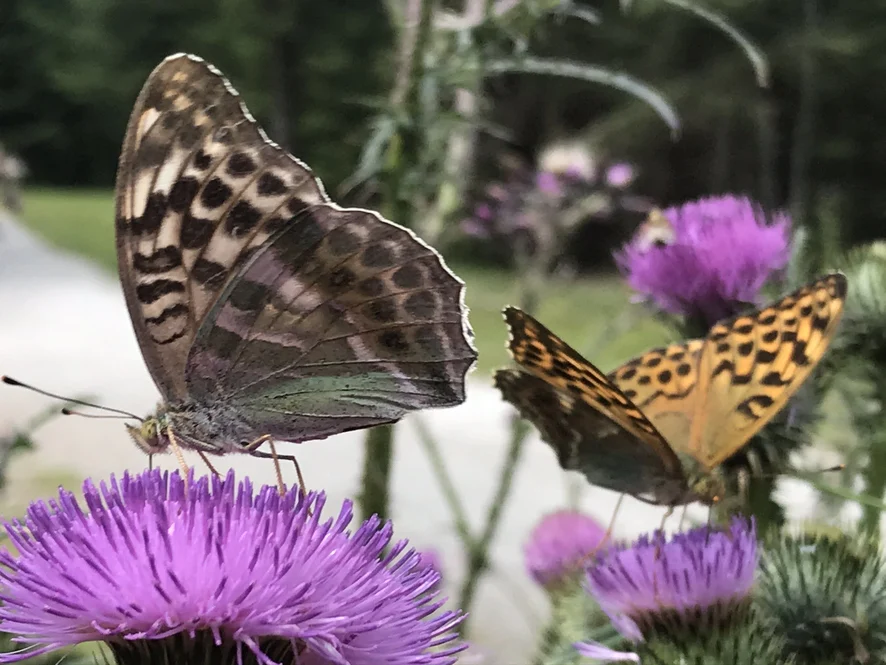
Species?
Argynnis paphia
